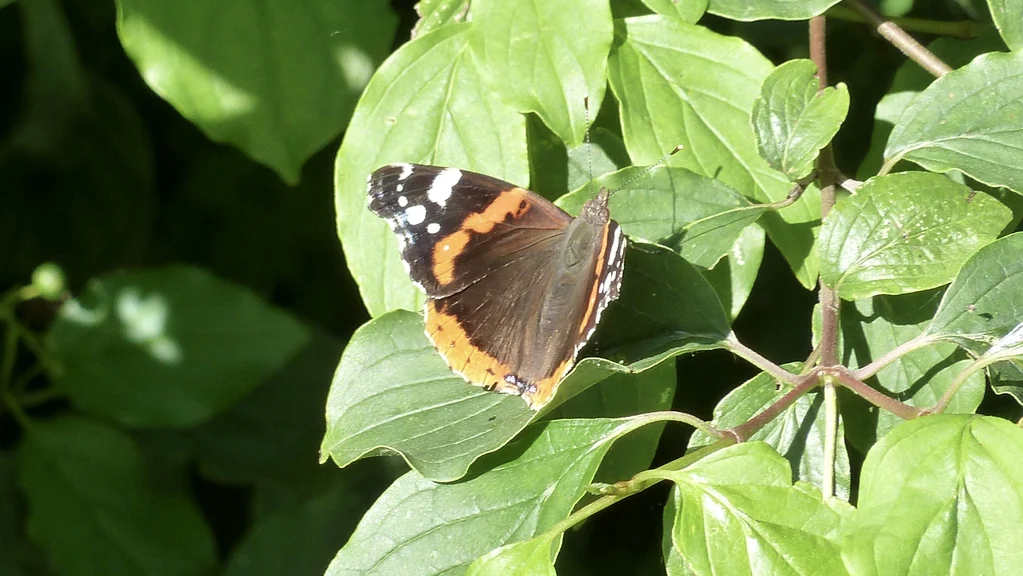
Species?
Vanessa atalanta
